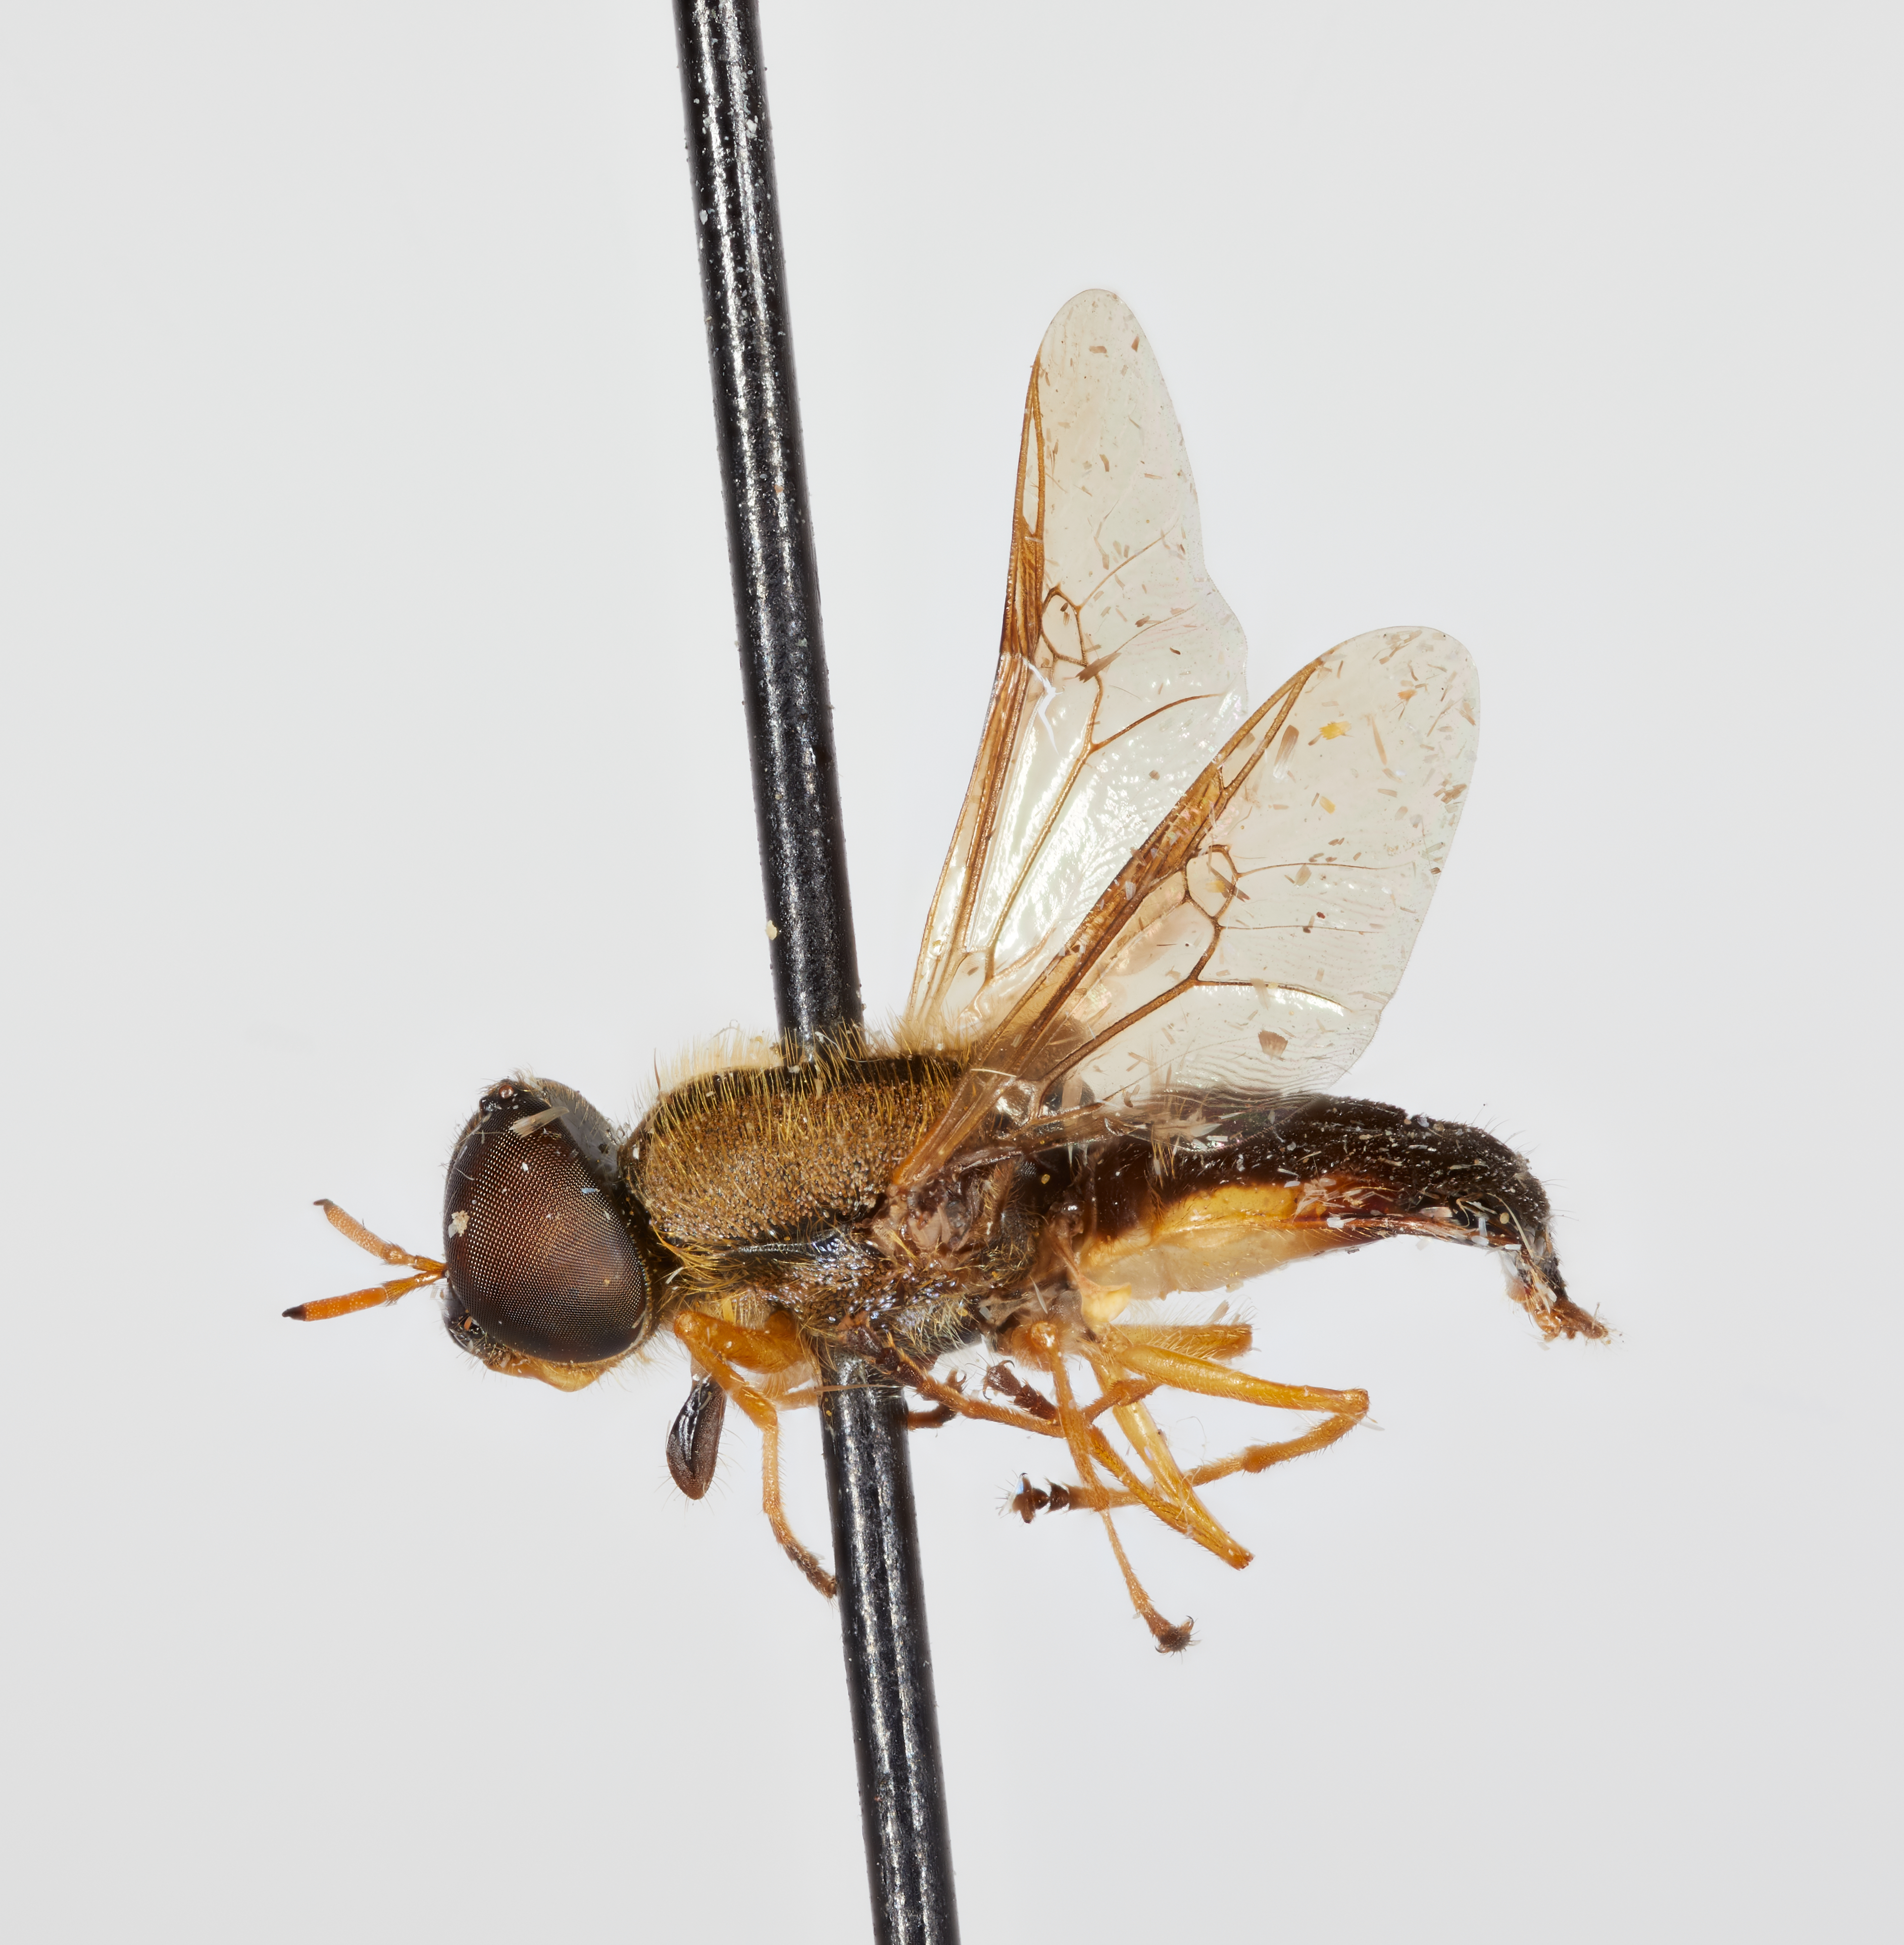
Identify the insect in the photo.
Eulalia aureovestis
